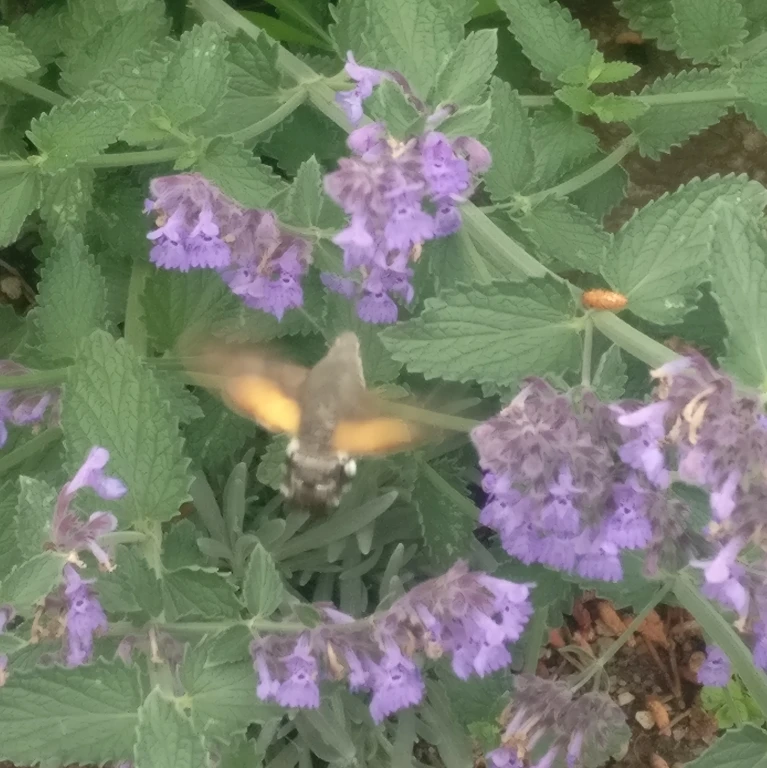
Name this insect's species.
Macroglossum stellatarum
